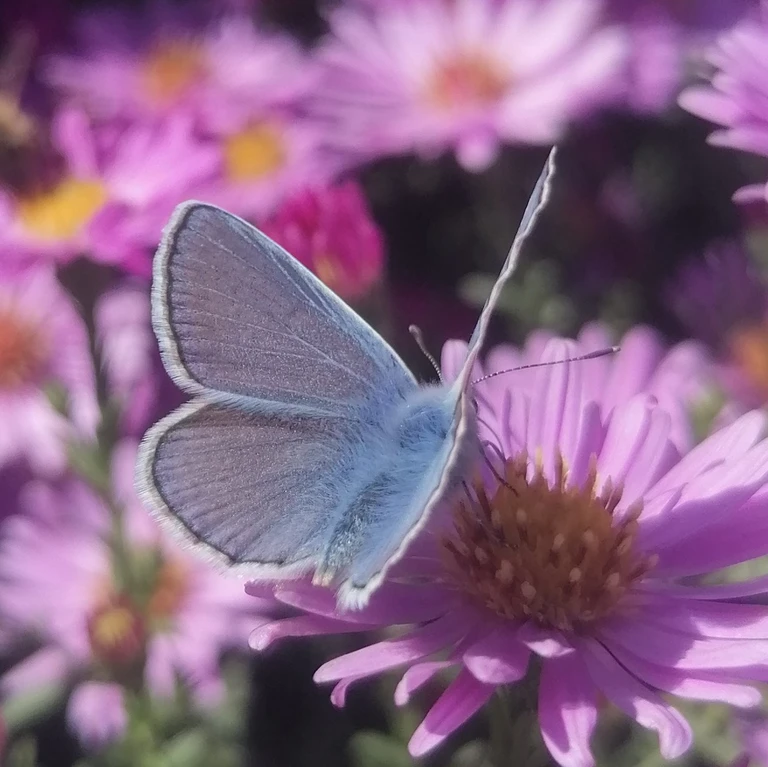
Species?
Polyommatus icarus
